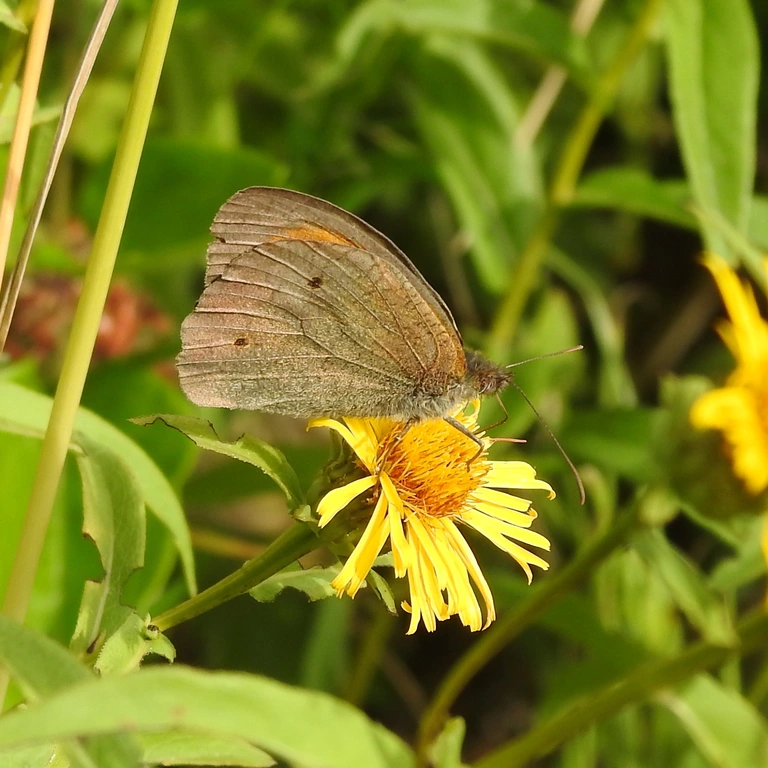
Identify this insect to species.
Maniola jurtina
